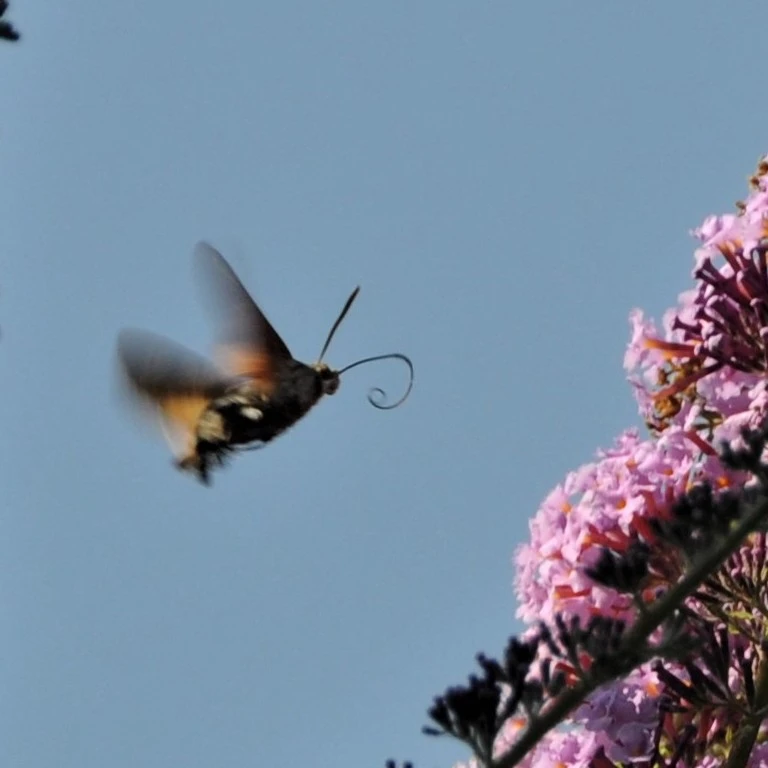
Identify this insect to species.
Macroglossum stellatarum
